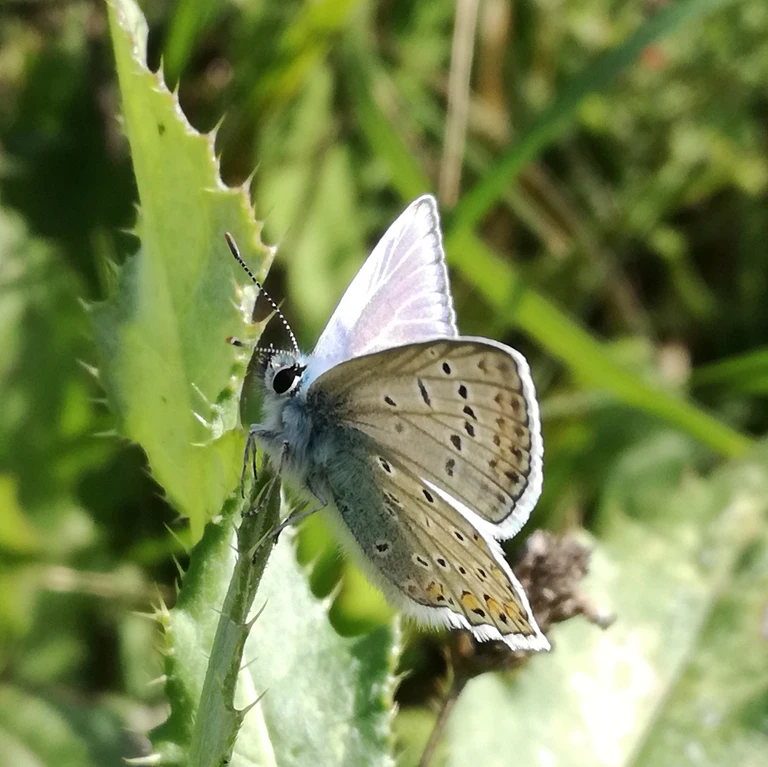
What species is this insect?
Polyommatus icarus
